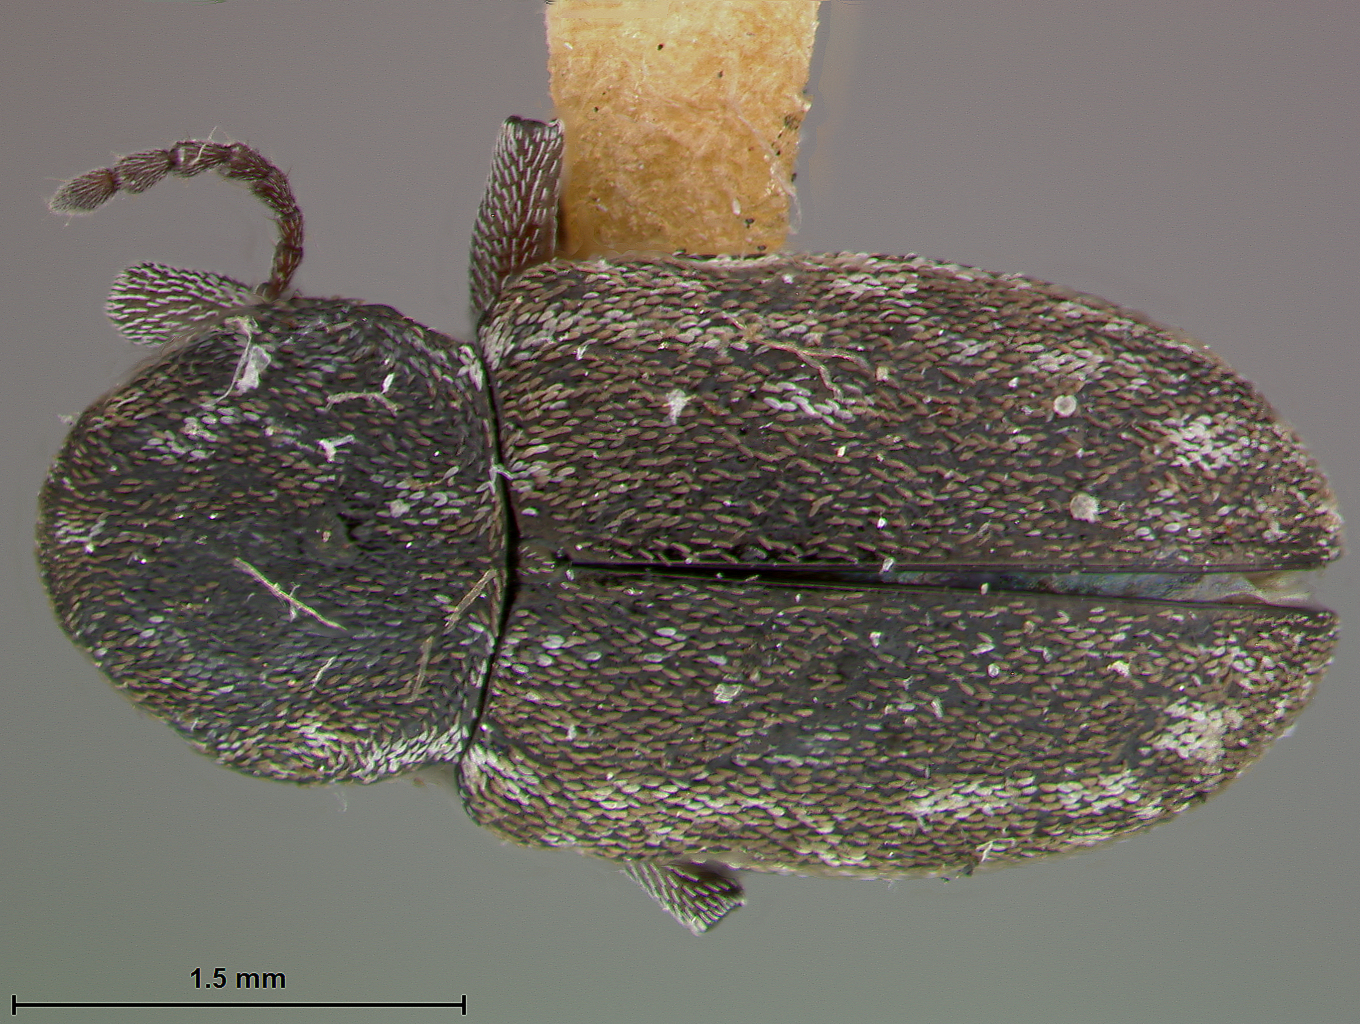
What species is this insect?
Myochrous intermedius
